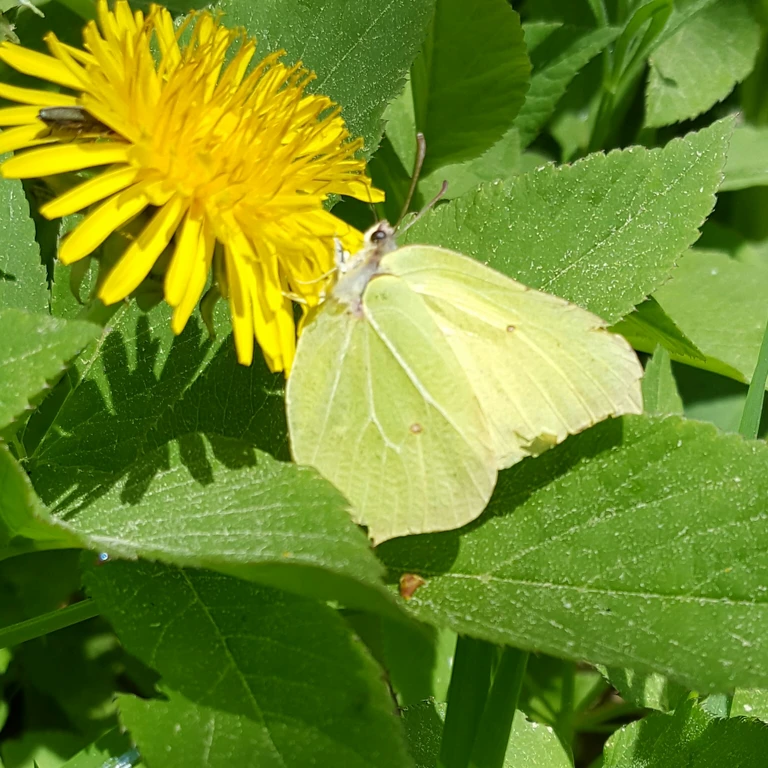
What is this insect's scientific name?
Gonepteryx rhamni
